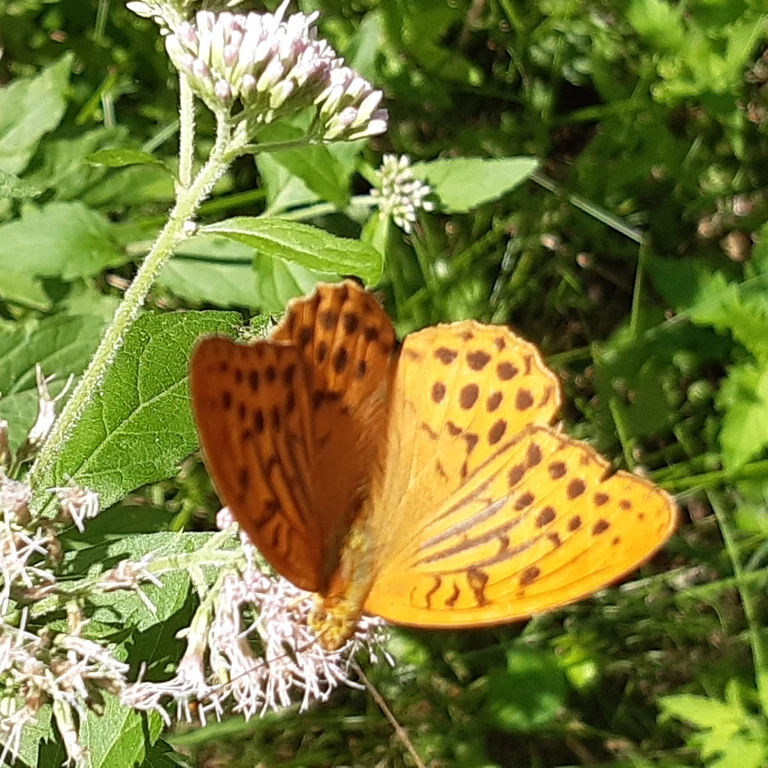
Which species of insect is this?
Argynnis paphia
